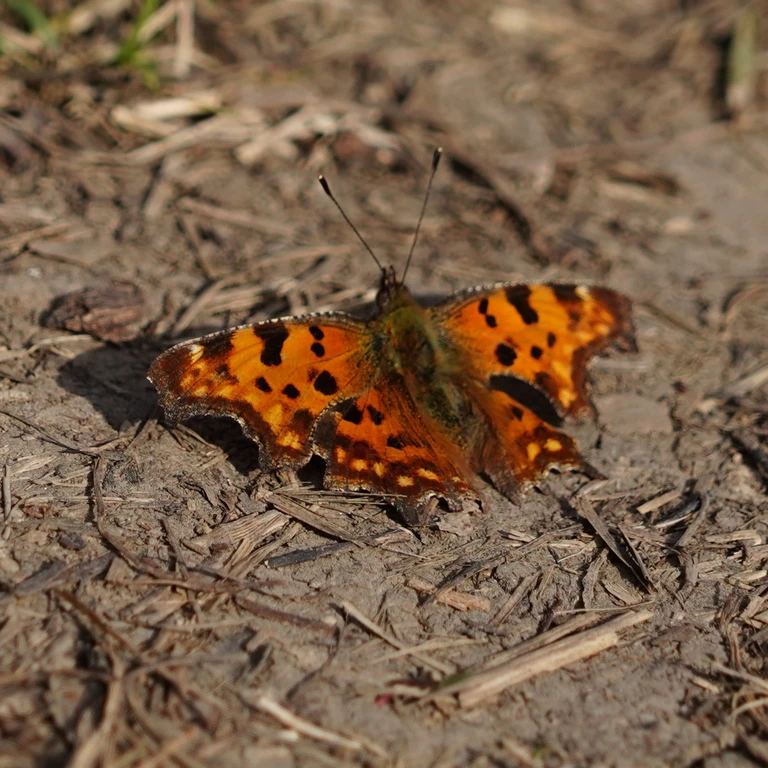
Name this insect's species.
Polygonia c-album
